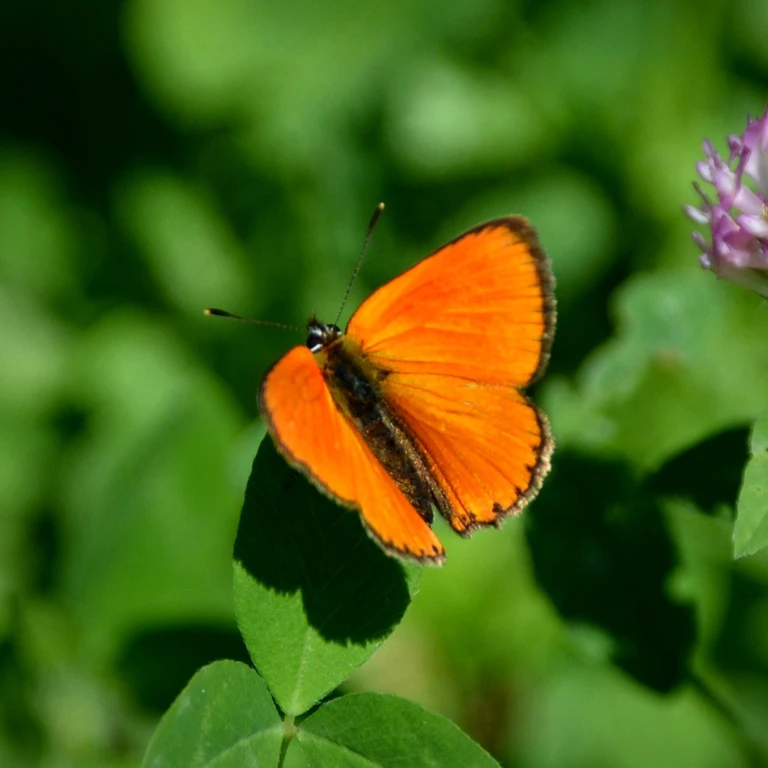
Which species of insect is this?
Lycaena virgaureae
